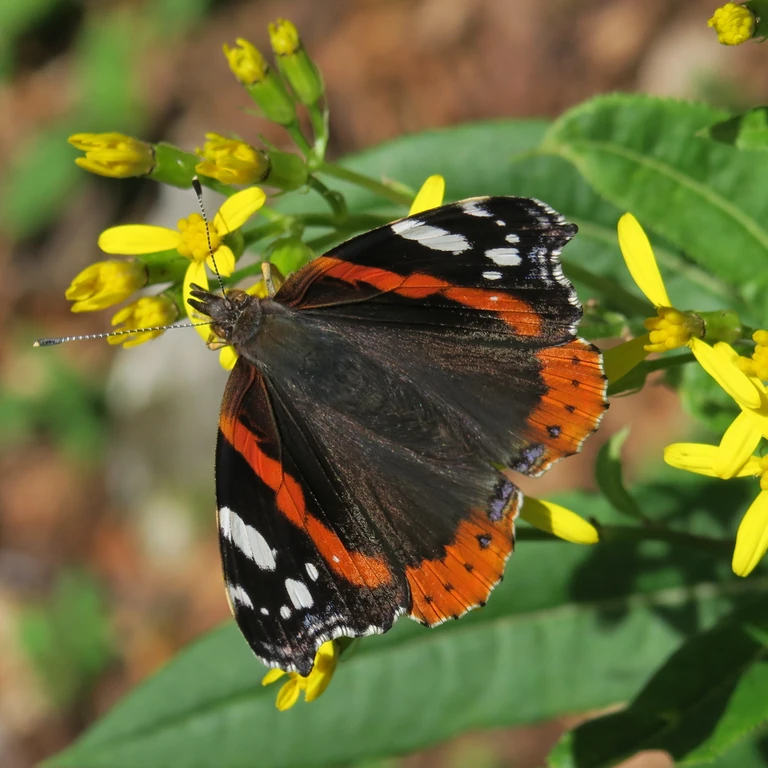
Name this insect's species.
Vanessa atalanta
